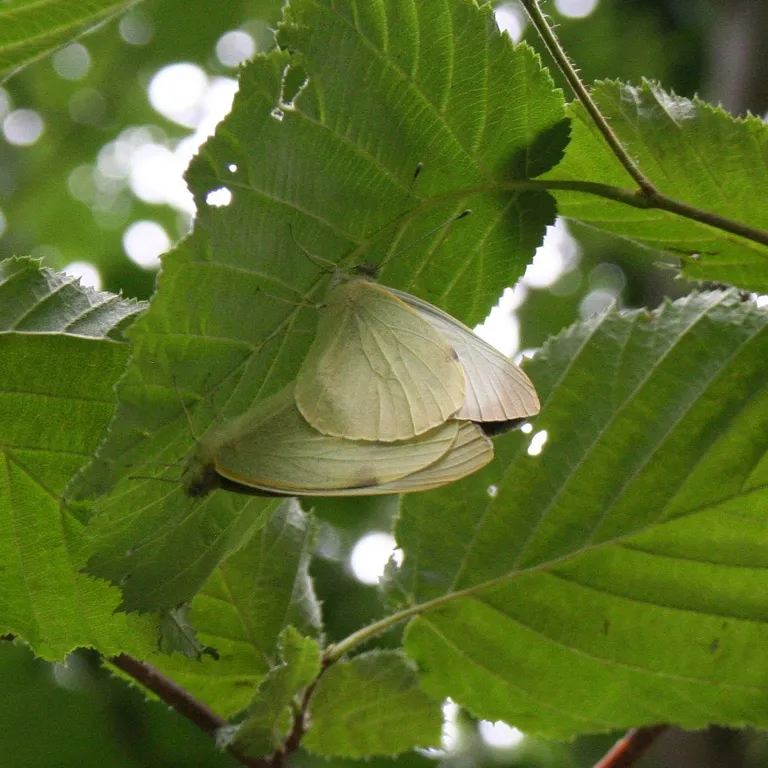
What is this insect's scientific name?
Pieris brassicae
